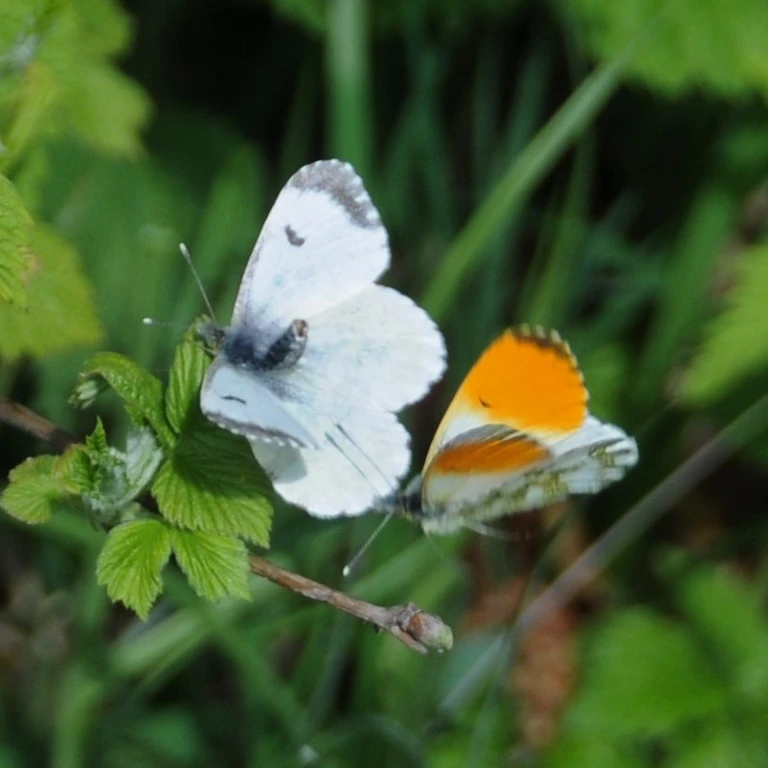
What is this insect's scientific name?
Anthocharis cardamines
